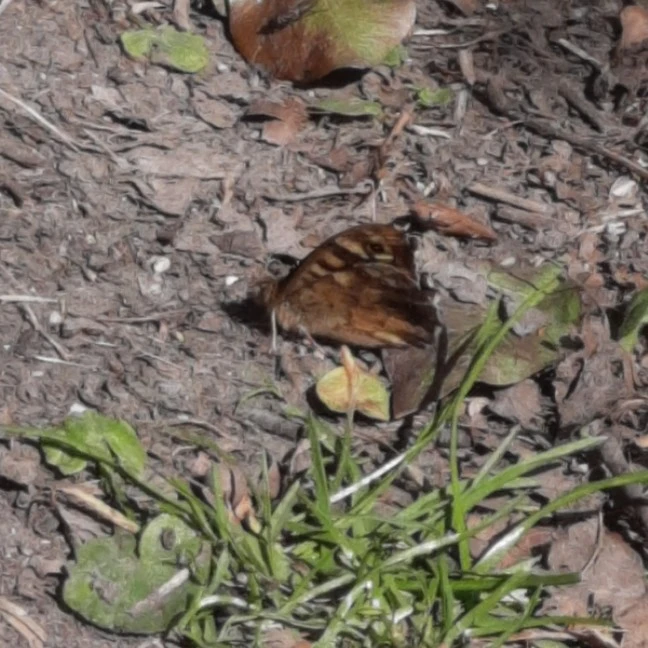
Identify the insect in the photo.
Pararge aegeria
